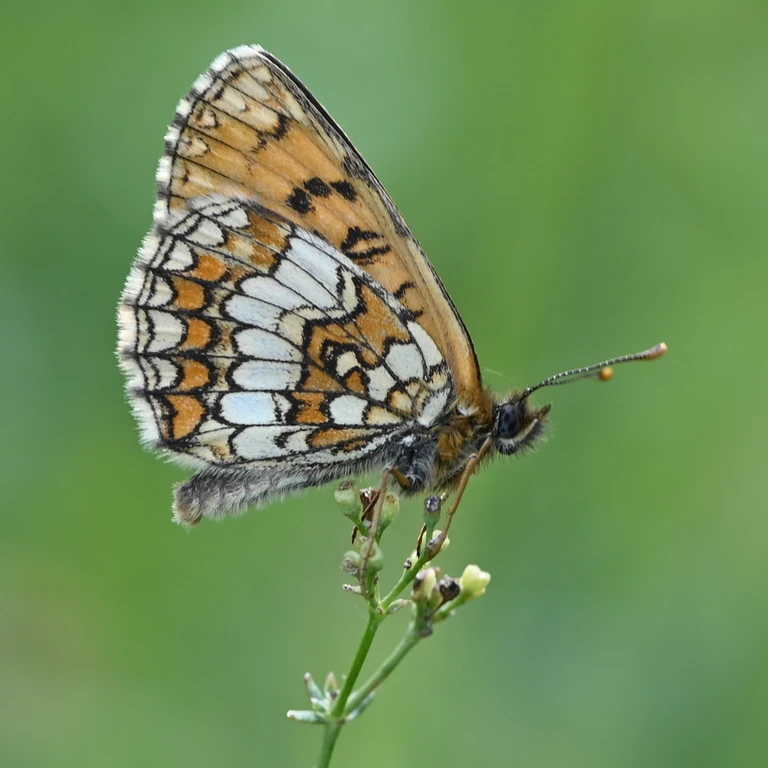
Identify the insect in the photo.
Melitaea athalia
